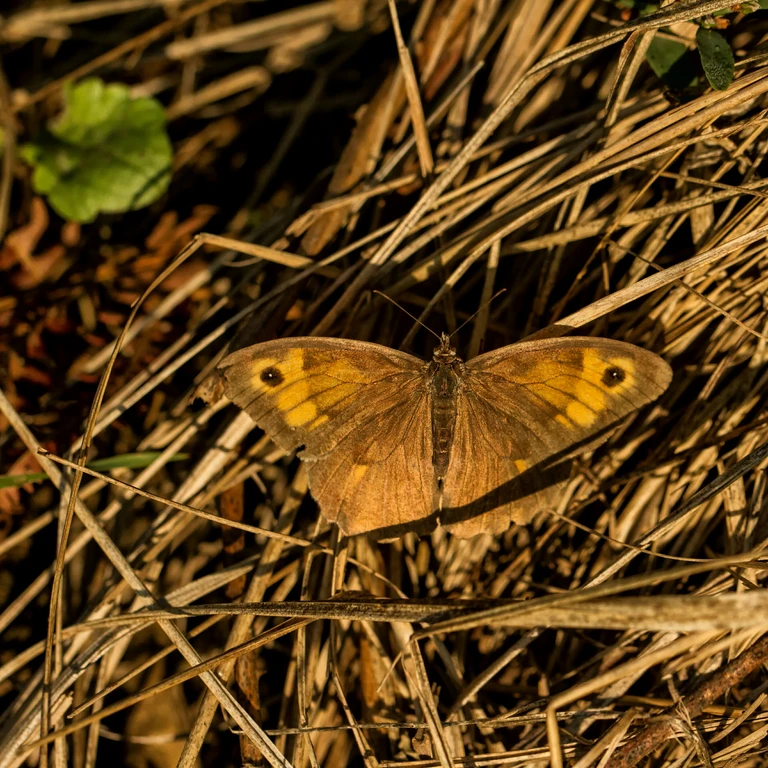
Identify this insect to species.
Maniola jurtina
